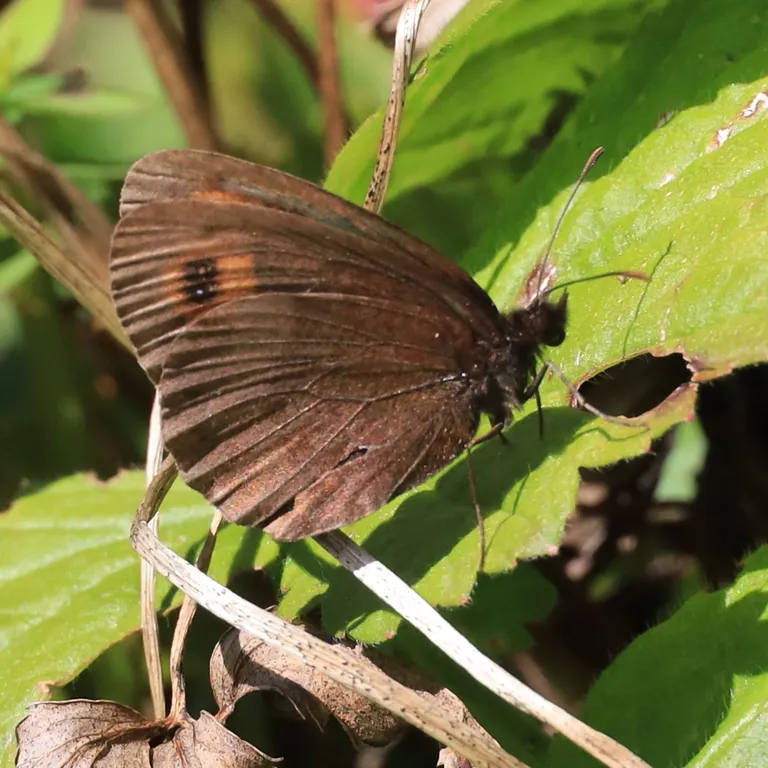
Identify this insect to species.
Erebia aethiops
